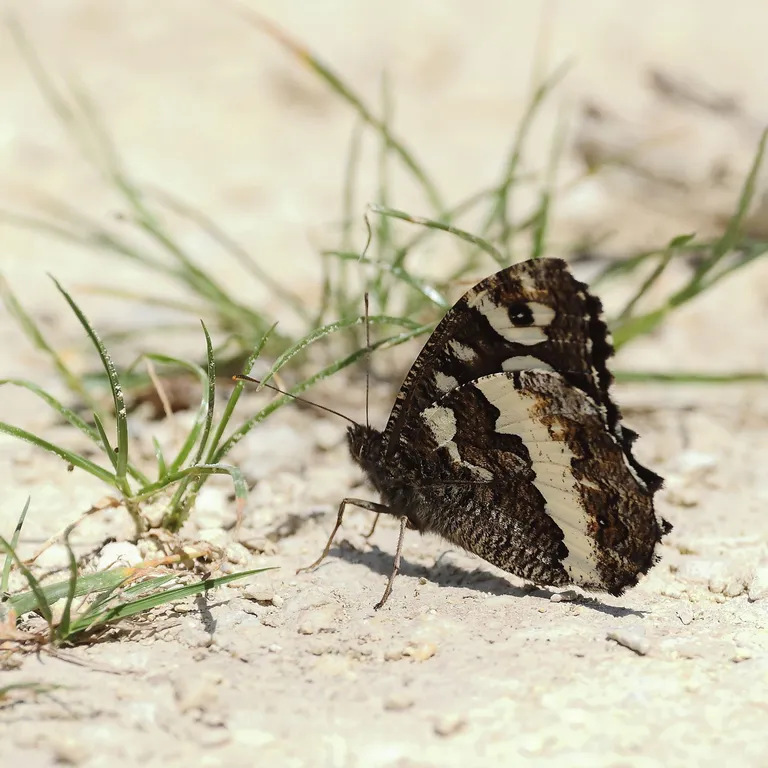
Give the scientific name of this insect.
Brintesia circe
